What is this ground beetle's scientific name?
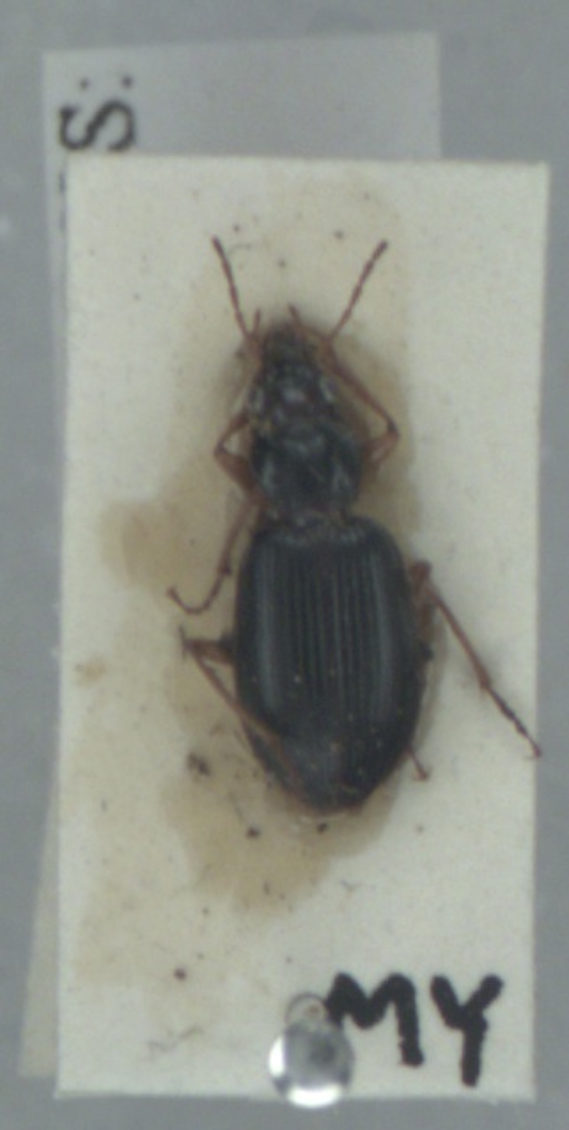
Paranchus albipes
